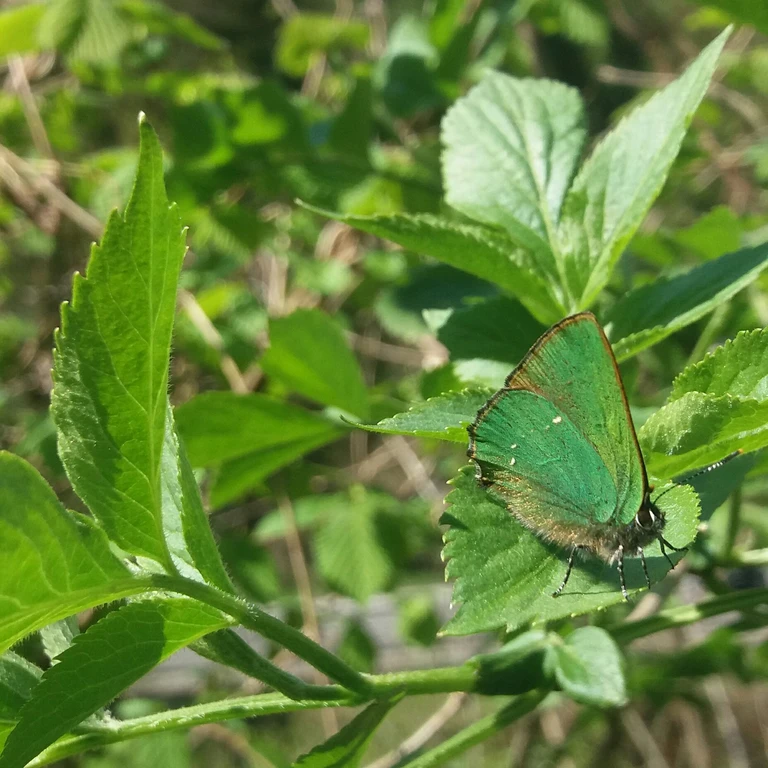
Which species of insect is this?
Callophrys rubi
